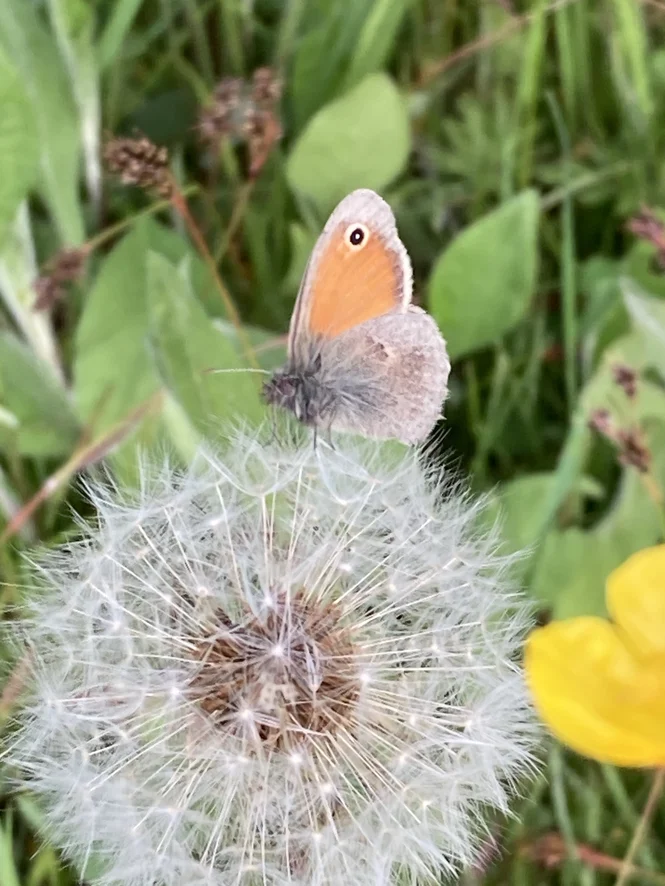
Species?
Coenonympha pamphilus
